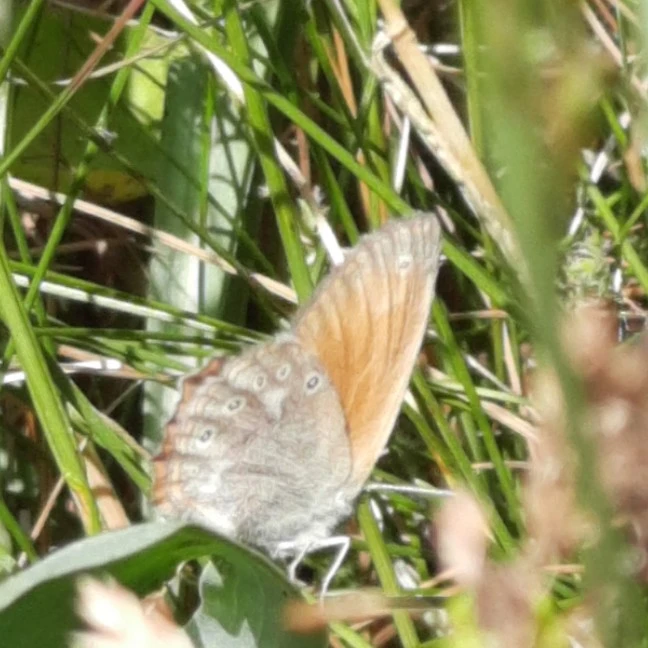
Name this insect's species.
Coenonympha glycerion (also Coenonympha iphis)
